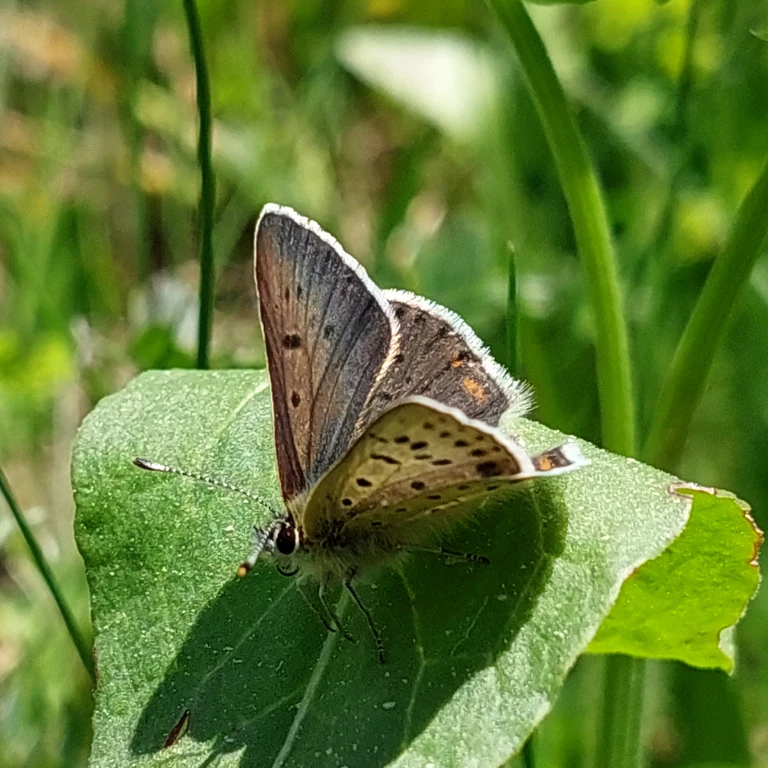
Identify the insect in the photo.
Lycaena tityrus (also Loweia tityrus)
